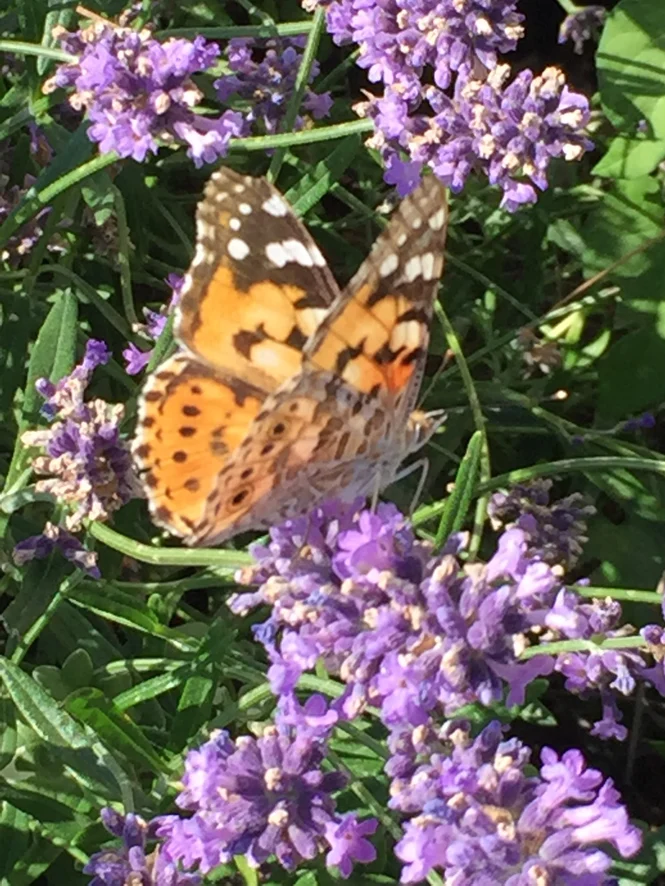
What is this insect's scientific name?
Vanessa cardui
